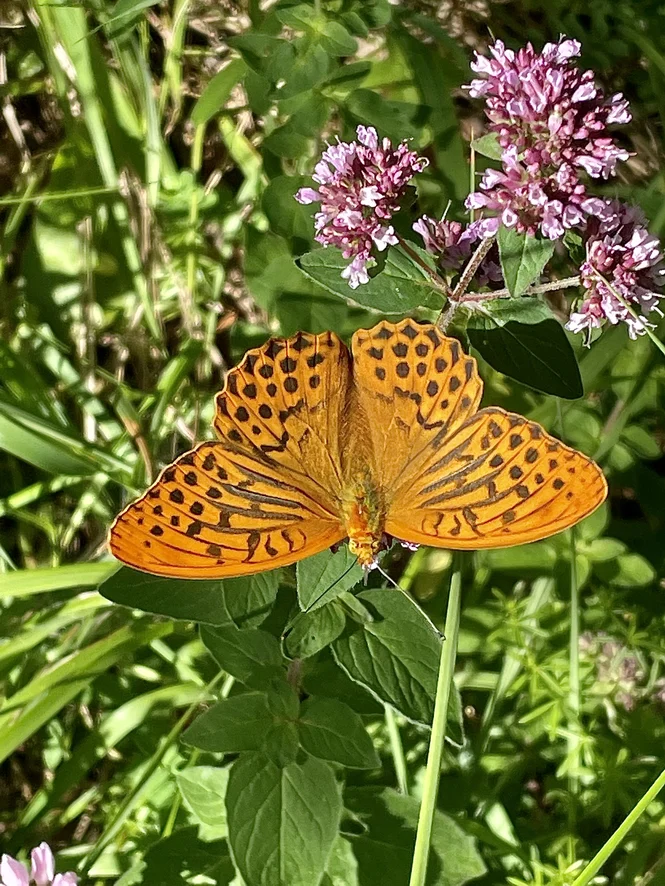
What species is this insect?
Argynnis paphia
